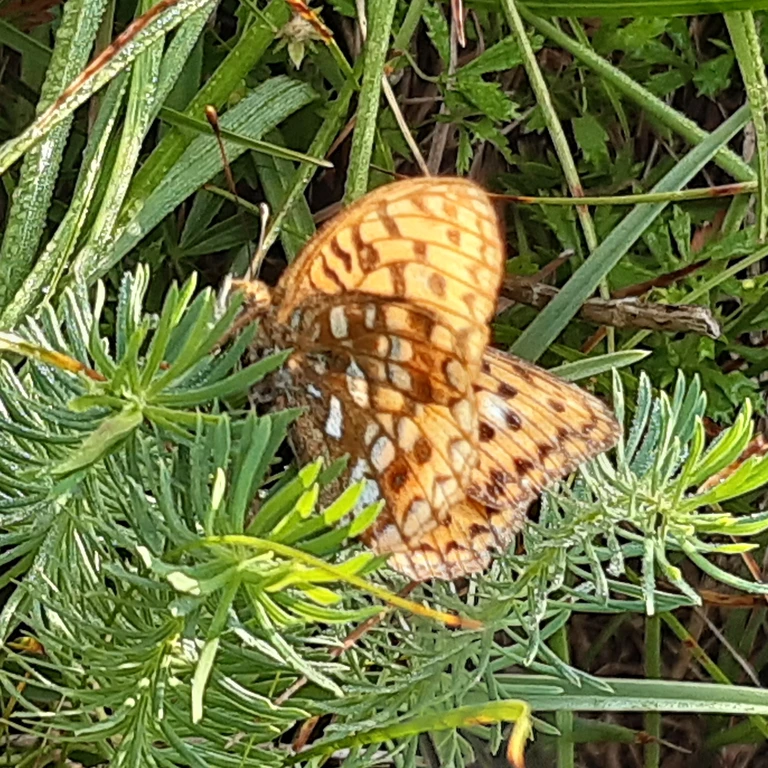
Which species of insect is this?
Fabriciana adippe
